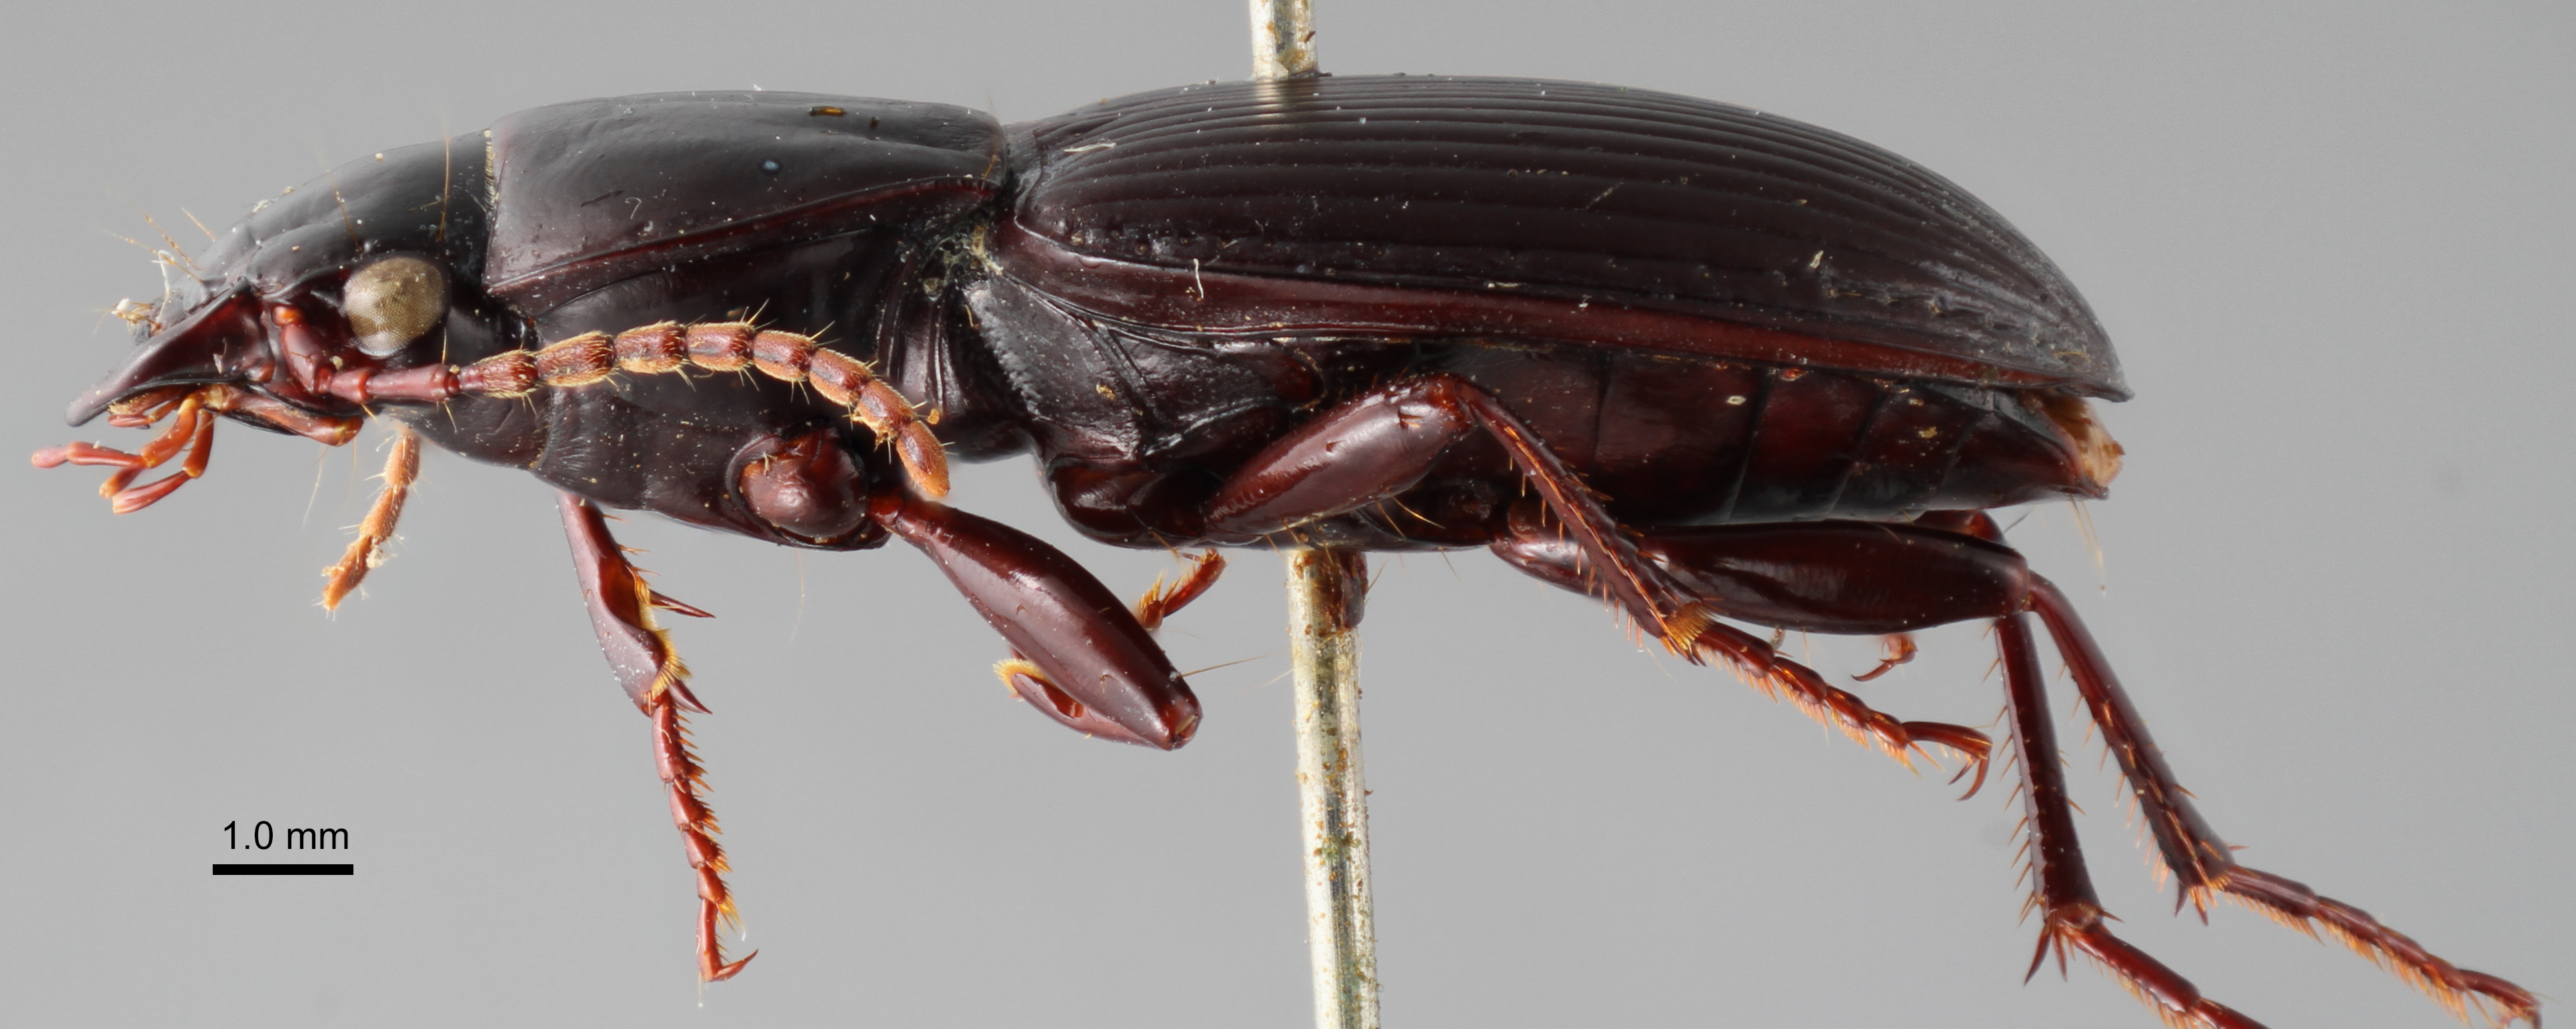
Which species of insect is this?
Pterostichus bucolicus
